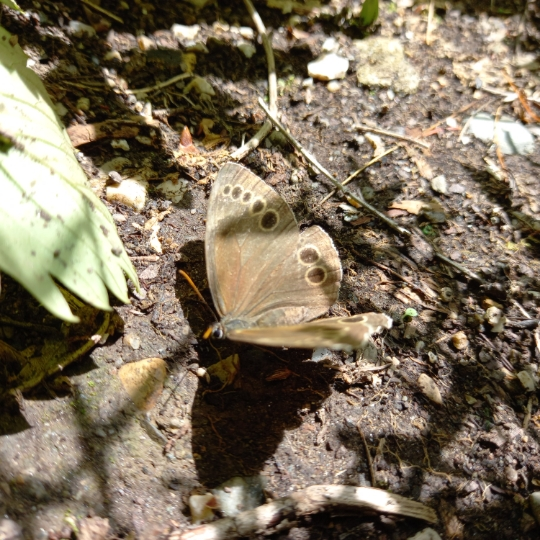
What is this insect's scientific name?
Lopinga achine (also Pararge achine)
